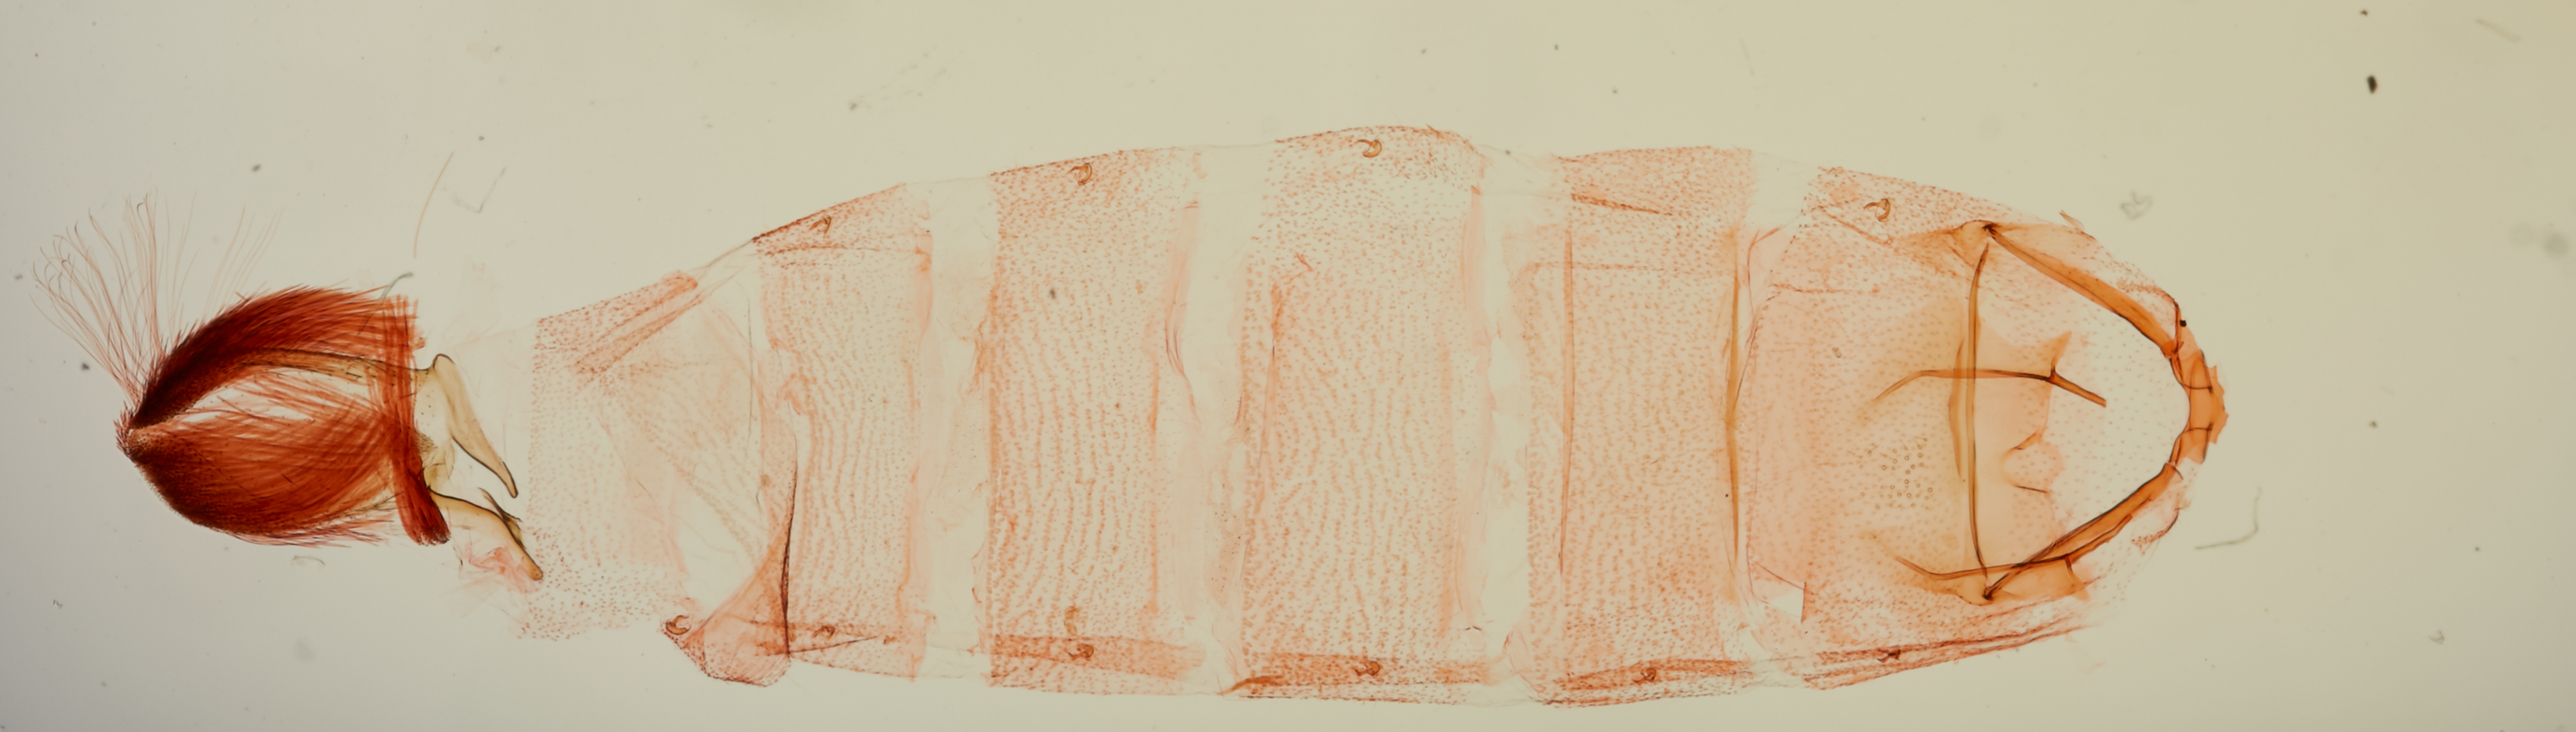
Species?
Filatima perpensa
